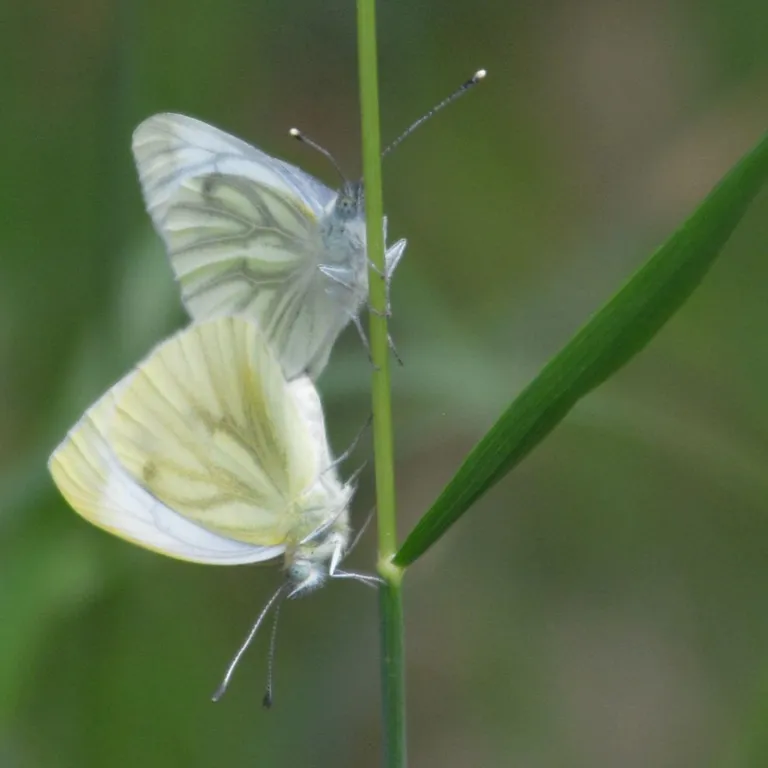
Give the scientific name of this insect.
Pieris napi
